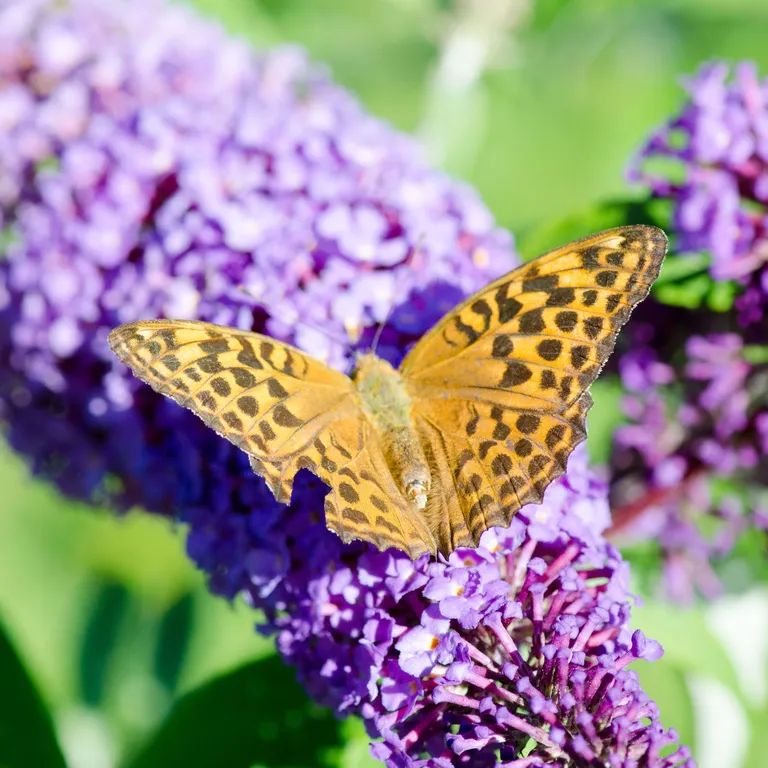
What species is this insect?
Argynnis paphia
